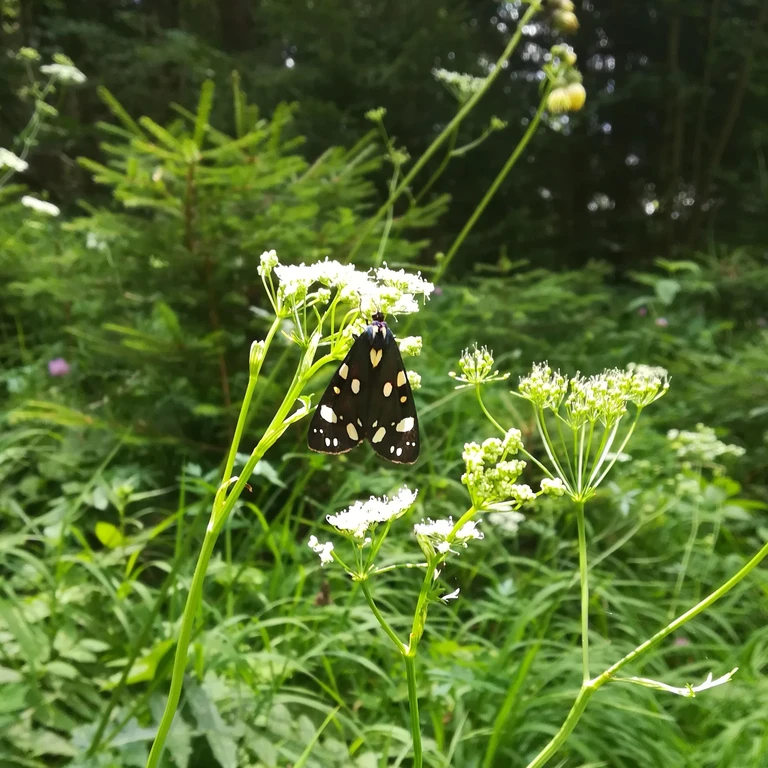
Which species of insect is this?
Callimorpha dominula
